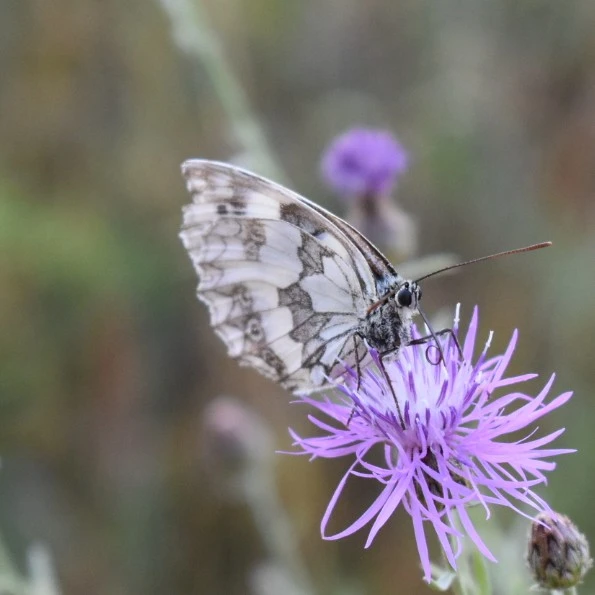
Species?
Melanargia galathea
